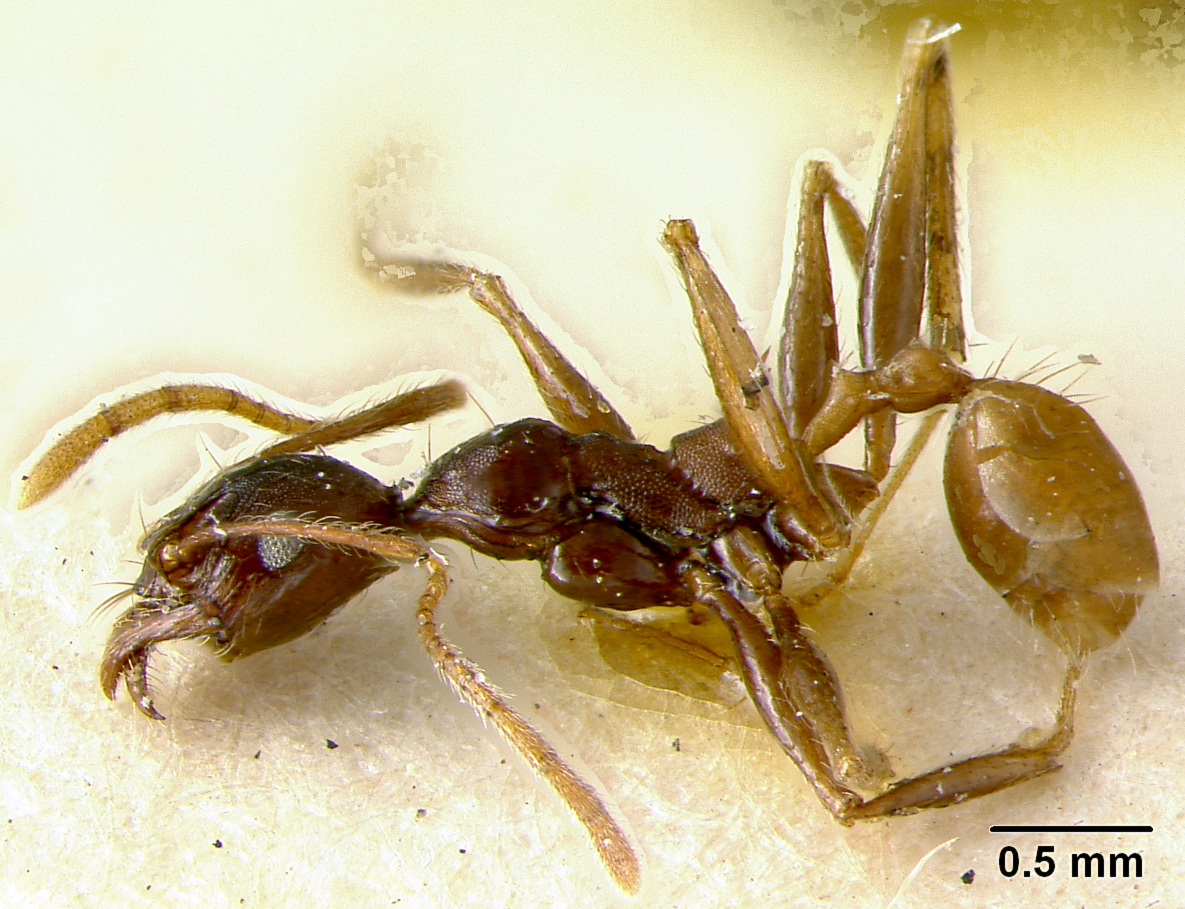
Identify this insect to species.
Pheidole batrachorum
